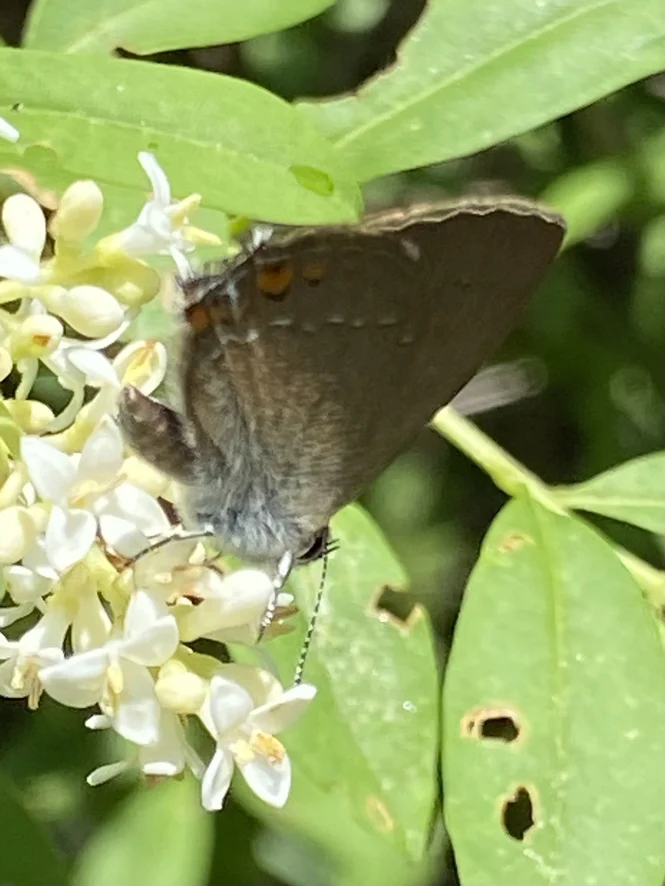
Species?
Satyrium acaciae (also Strymon acaciae)
